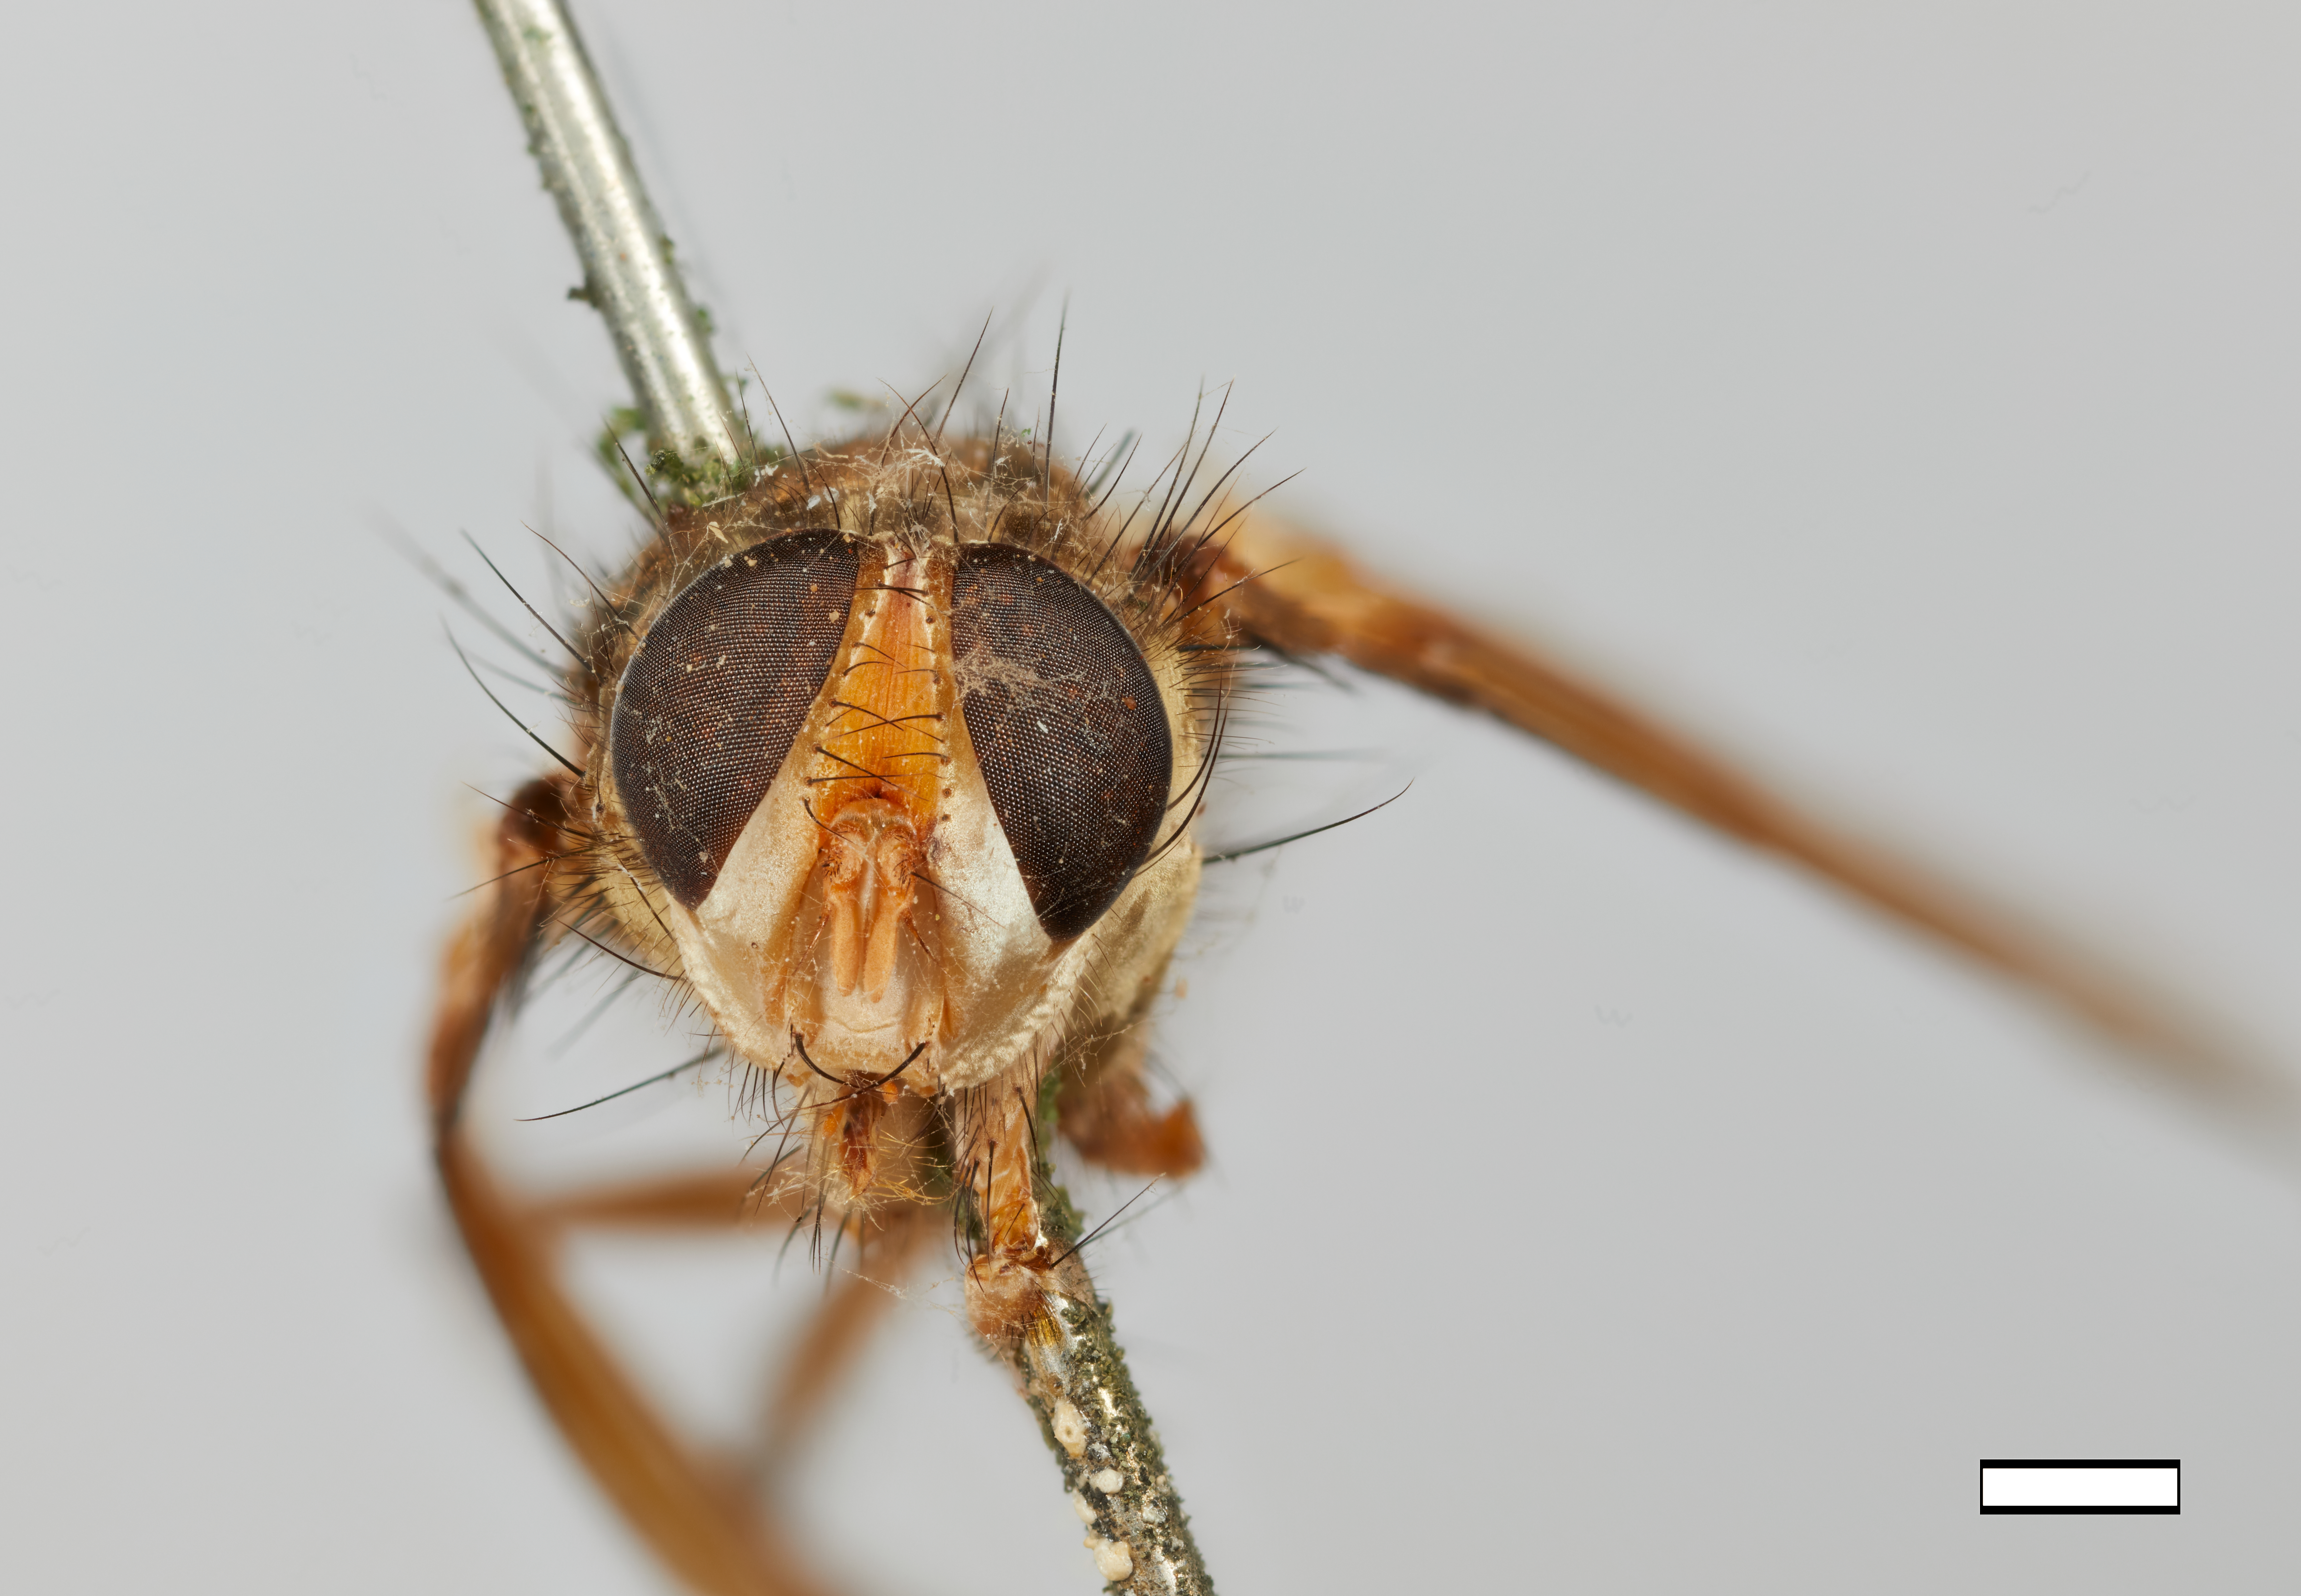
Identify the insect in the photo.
Philippodexia longipes
